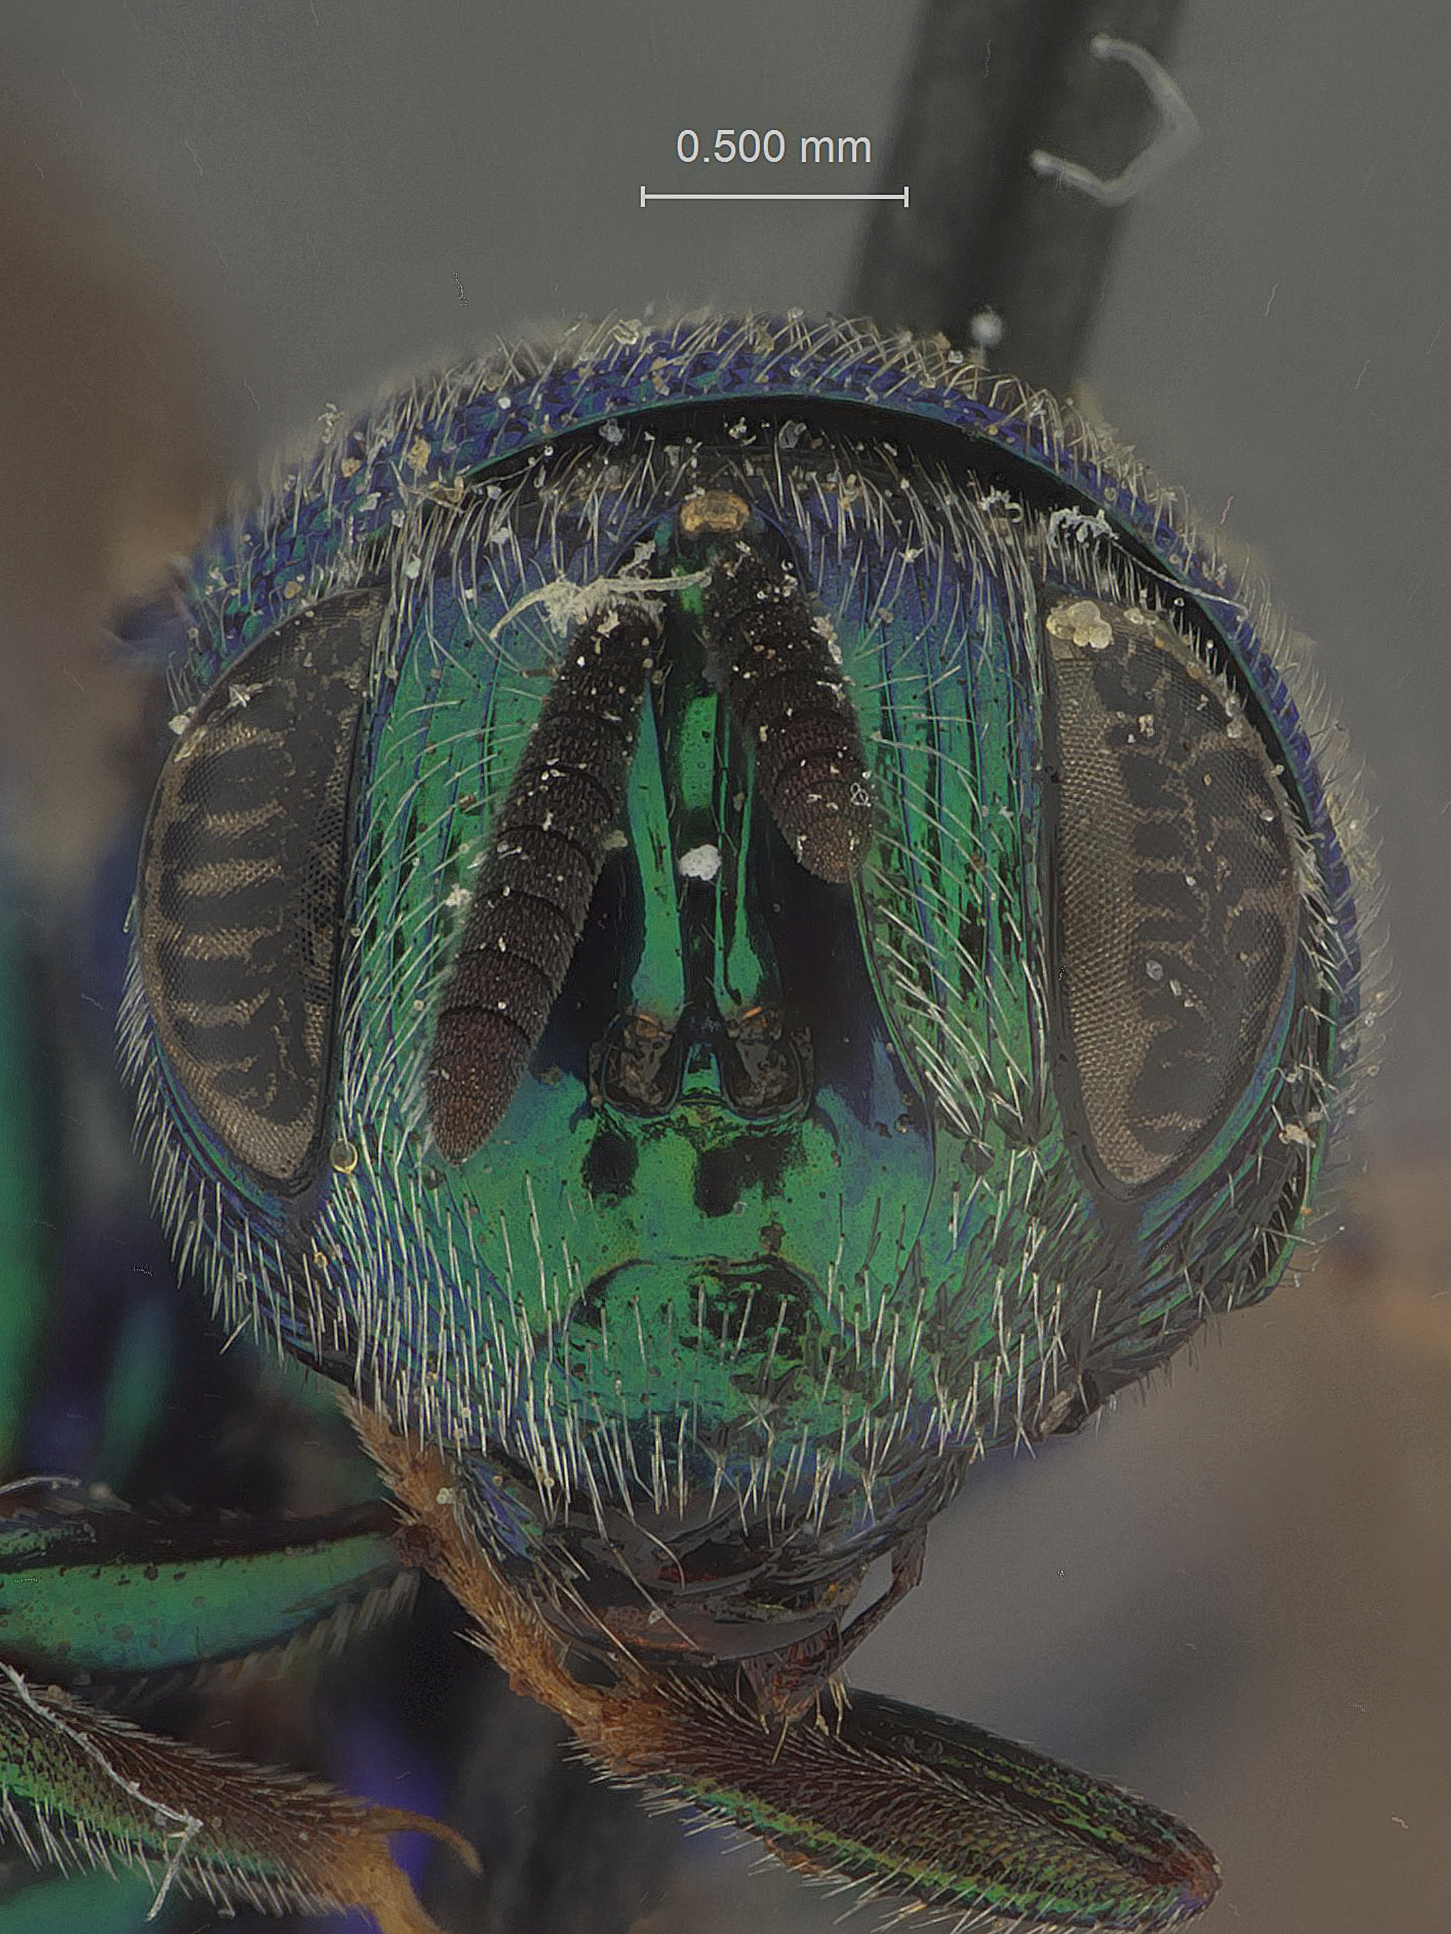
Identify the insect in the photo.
Euperilampus ameca
